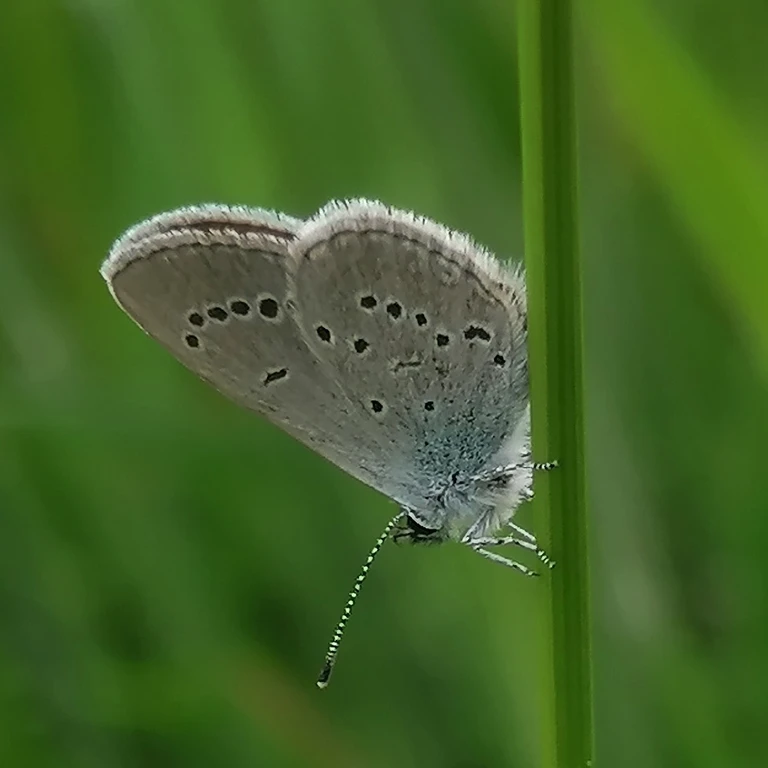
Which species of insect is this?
Cupido minimus
